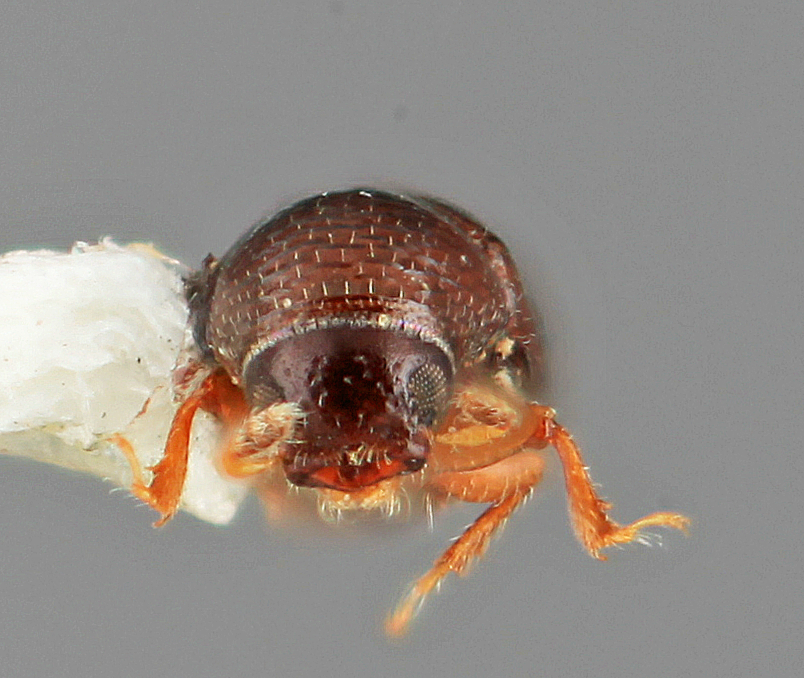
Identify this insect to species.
Pityophthorus costatus
